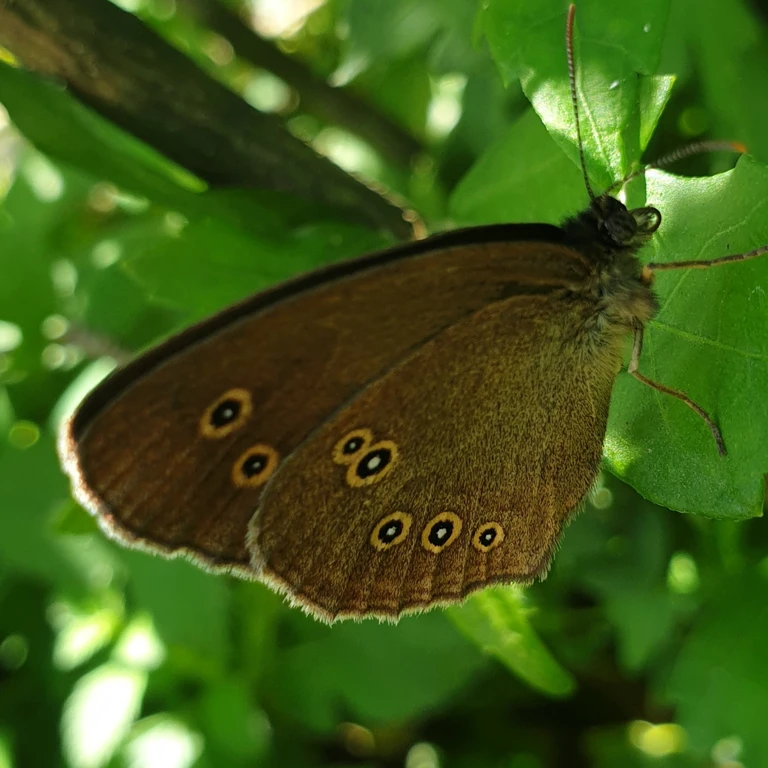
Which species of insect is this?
Aphantopus hyperantus
